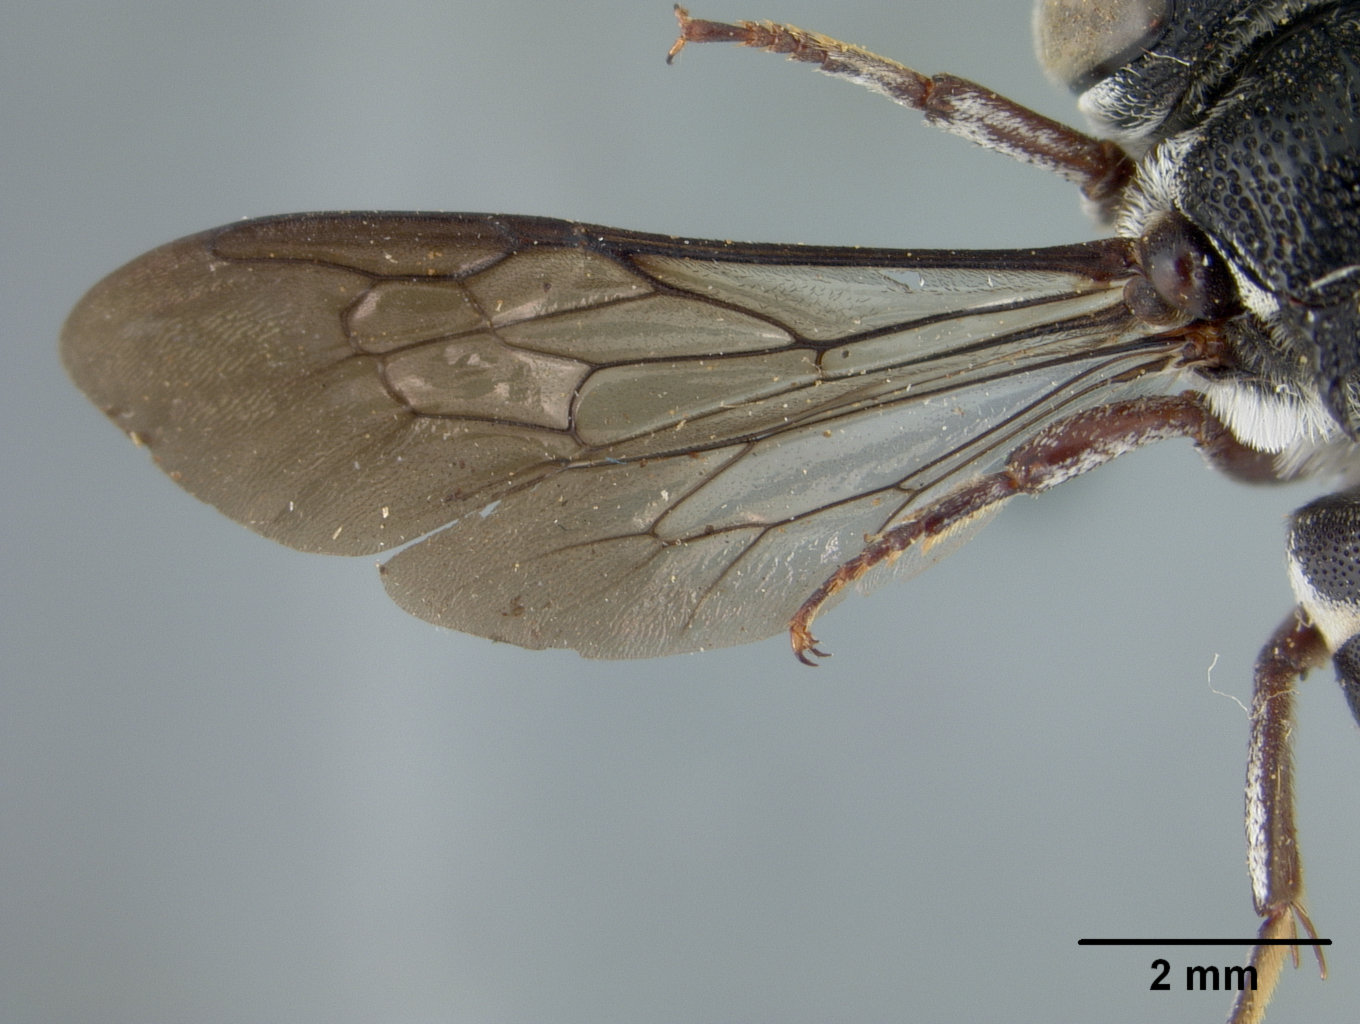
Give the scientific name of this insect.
Coelioxys dolichantha
